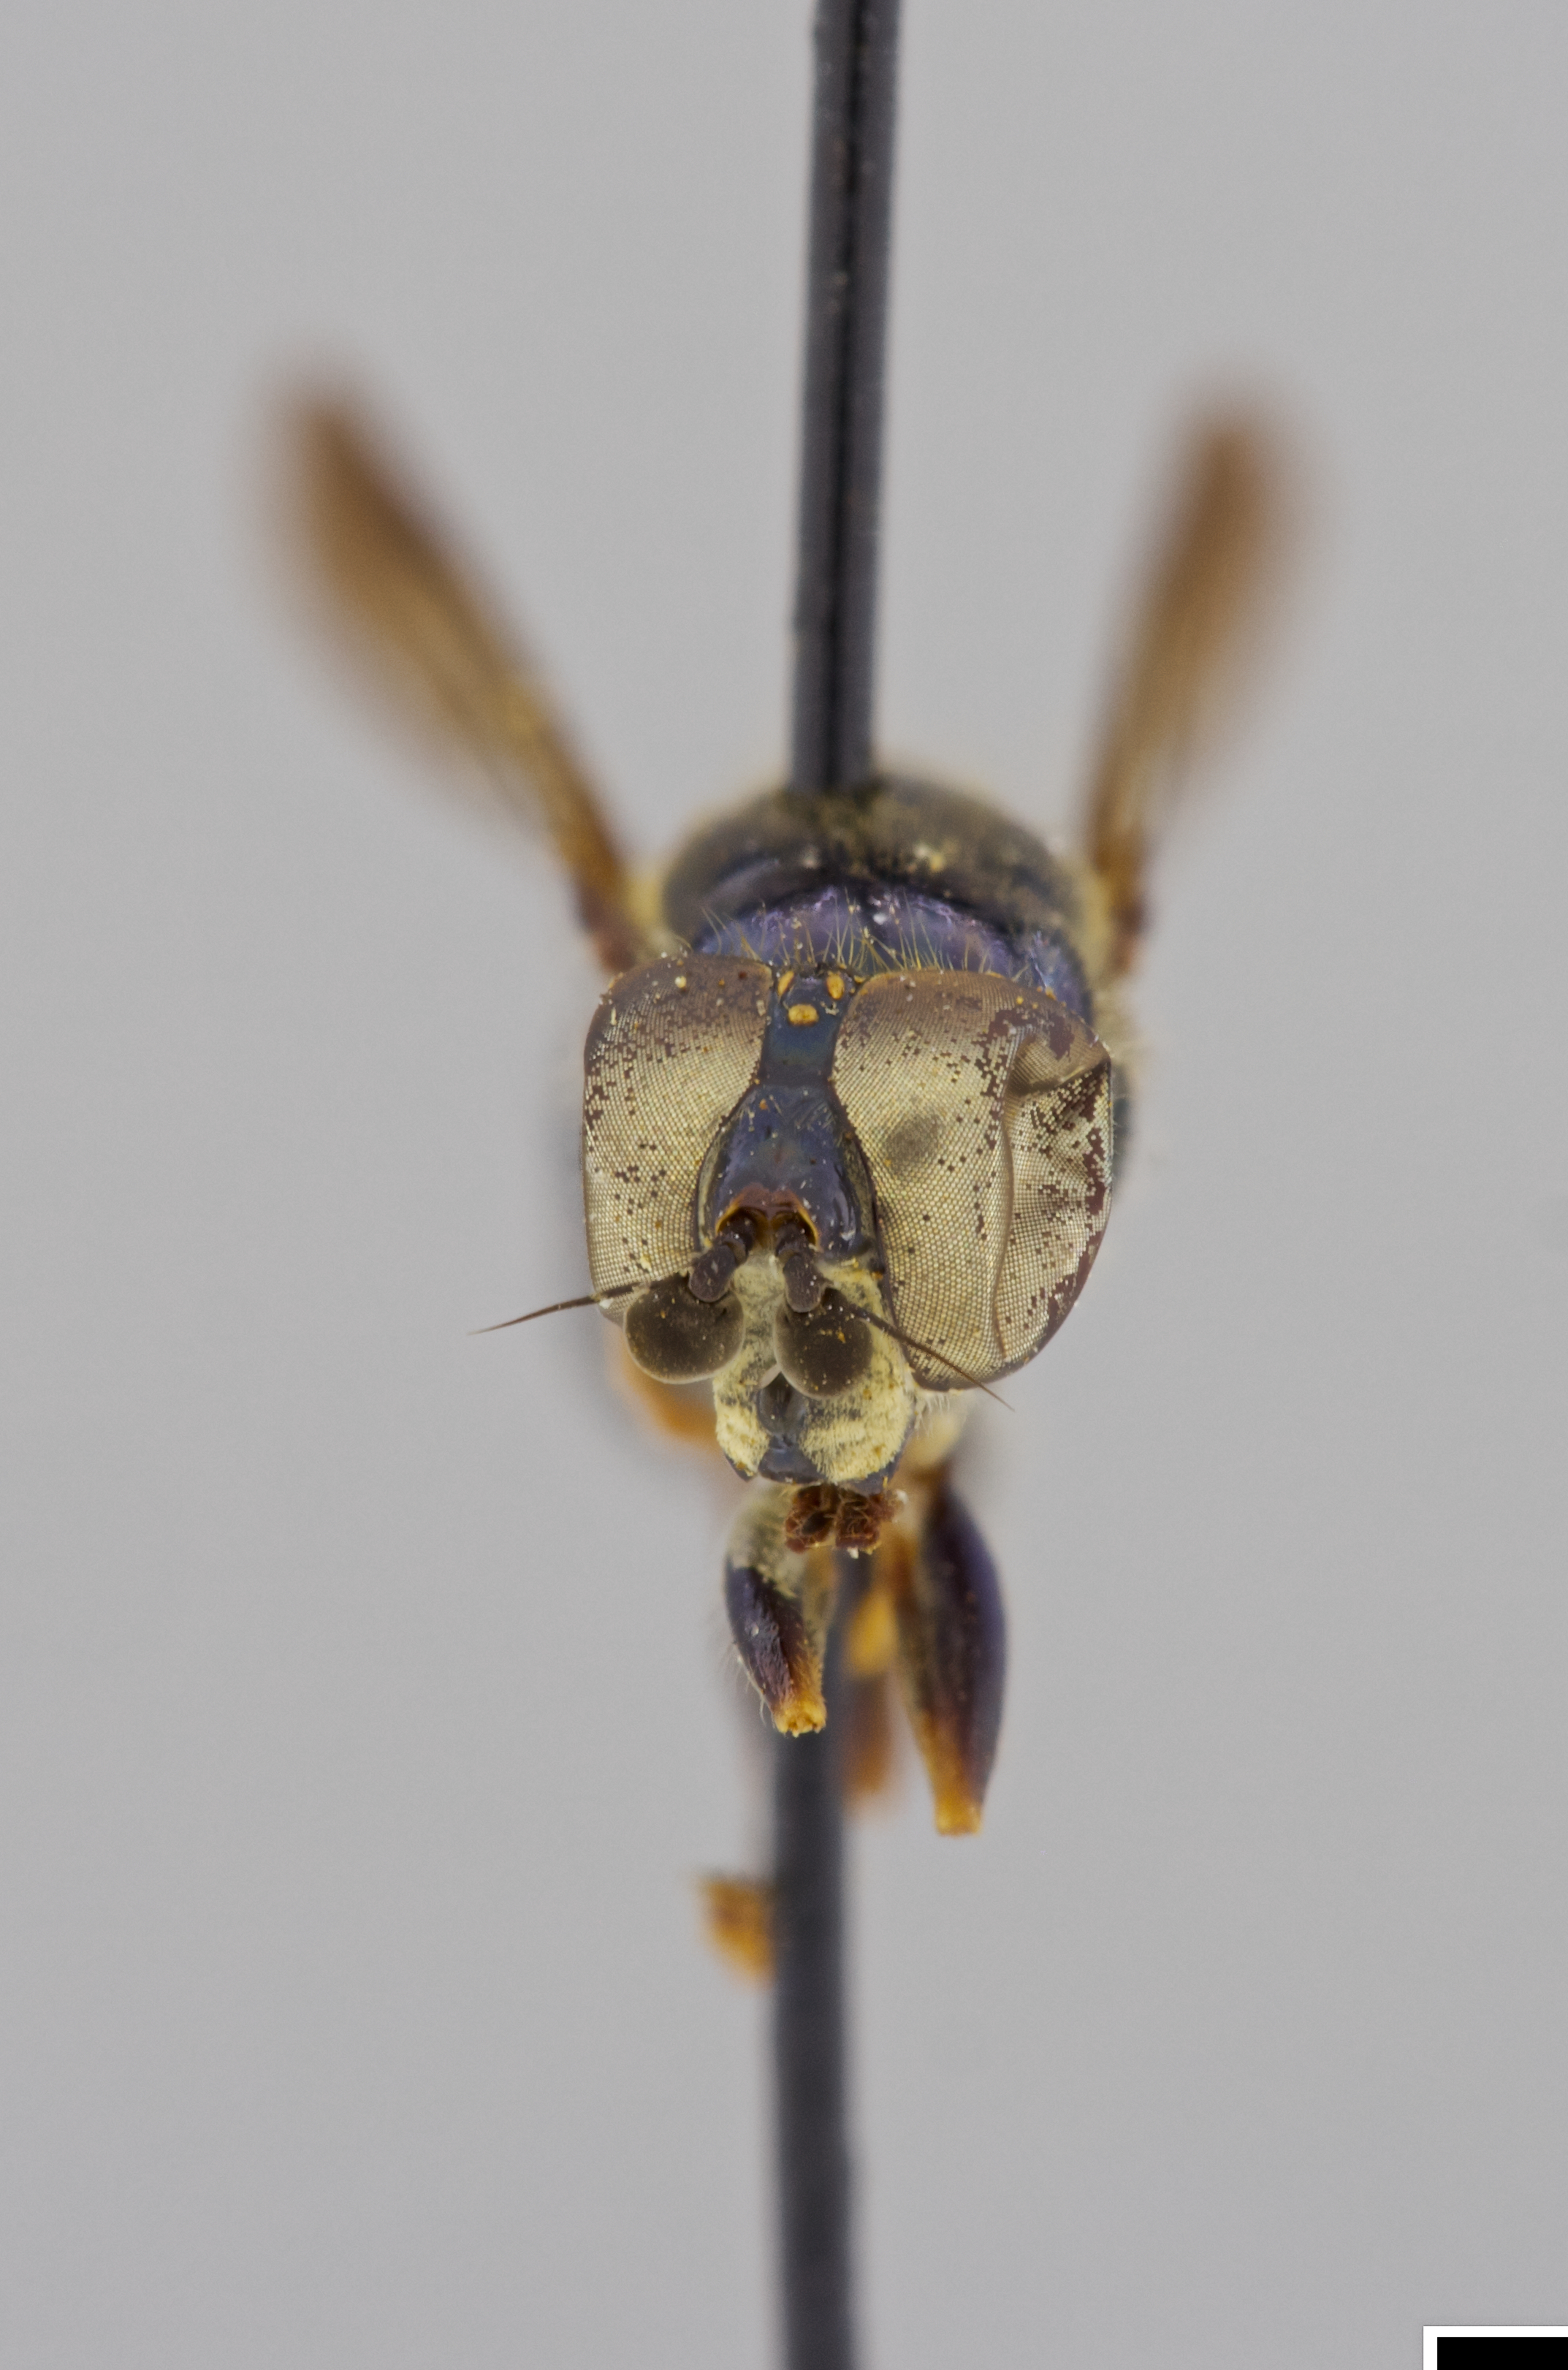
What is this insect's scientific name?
Valdivia nigra
